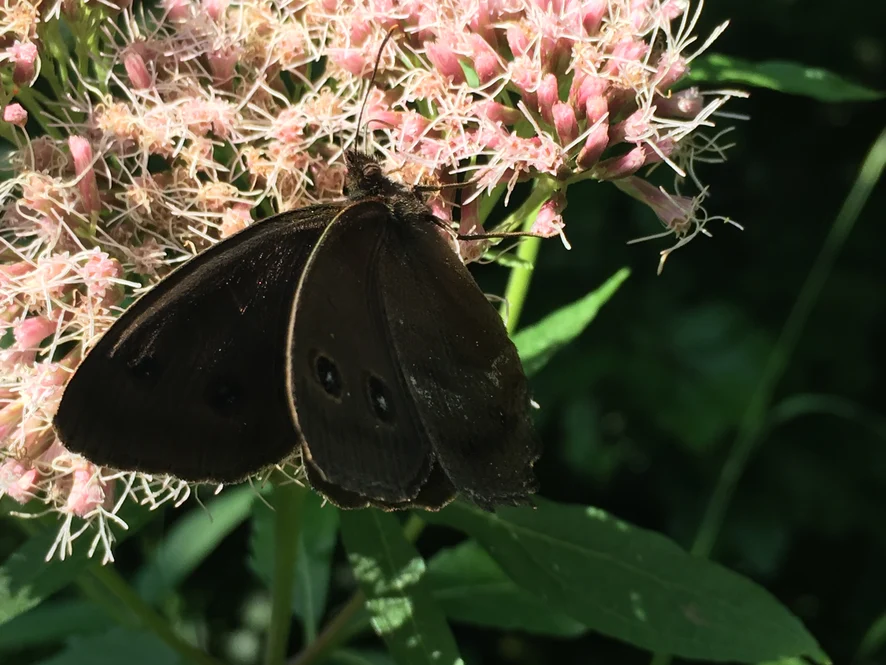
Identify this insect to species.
Minois dryas
